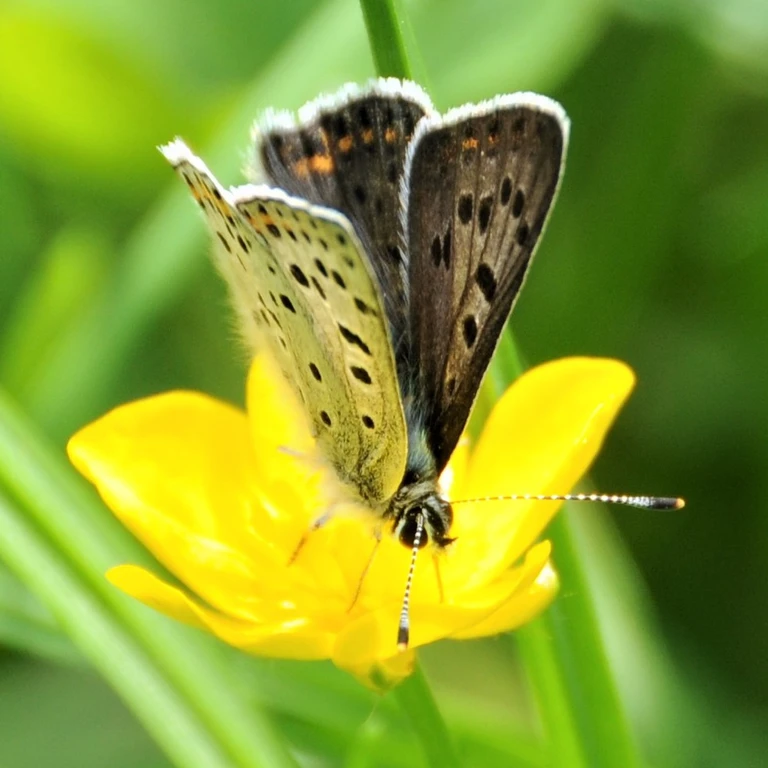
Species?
Lycaena tityrus (also Loweia tityrus)
